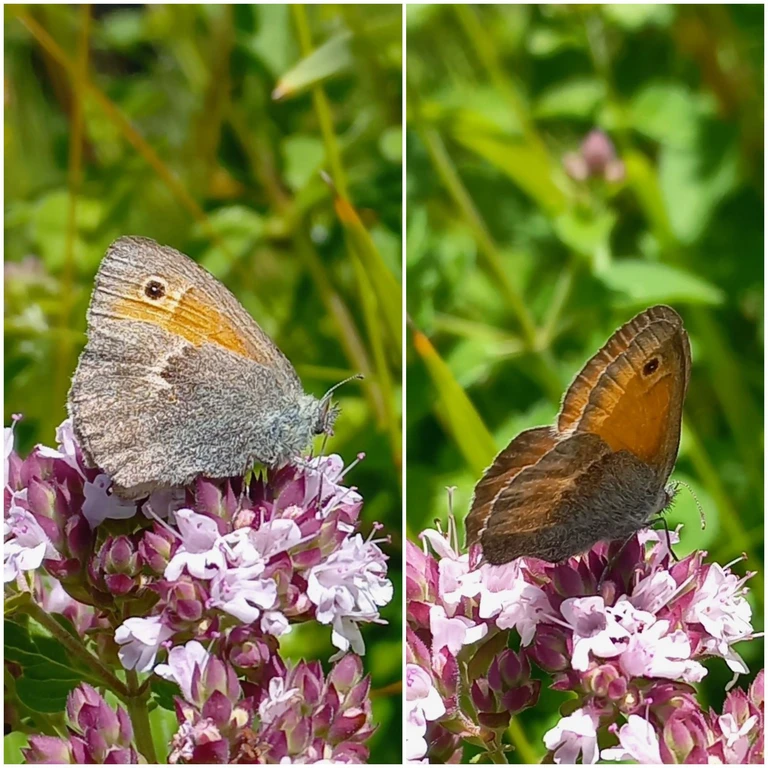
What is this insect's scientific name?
Coenonympha pamphilus
